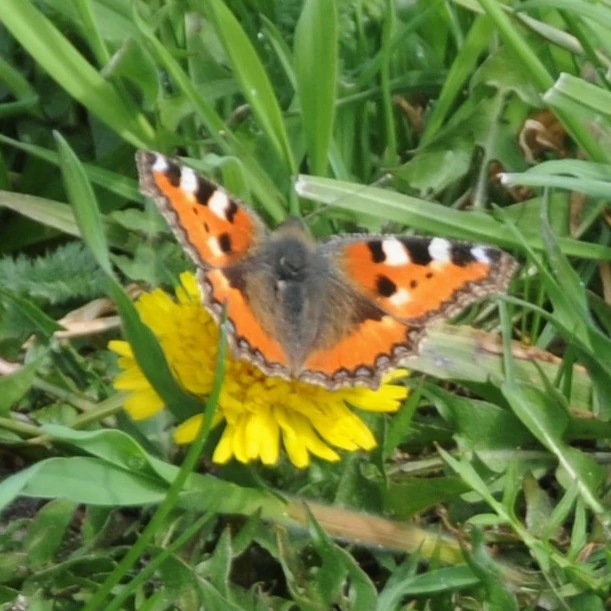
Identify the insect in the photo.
Aglais urticae
